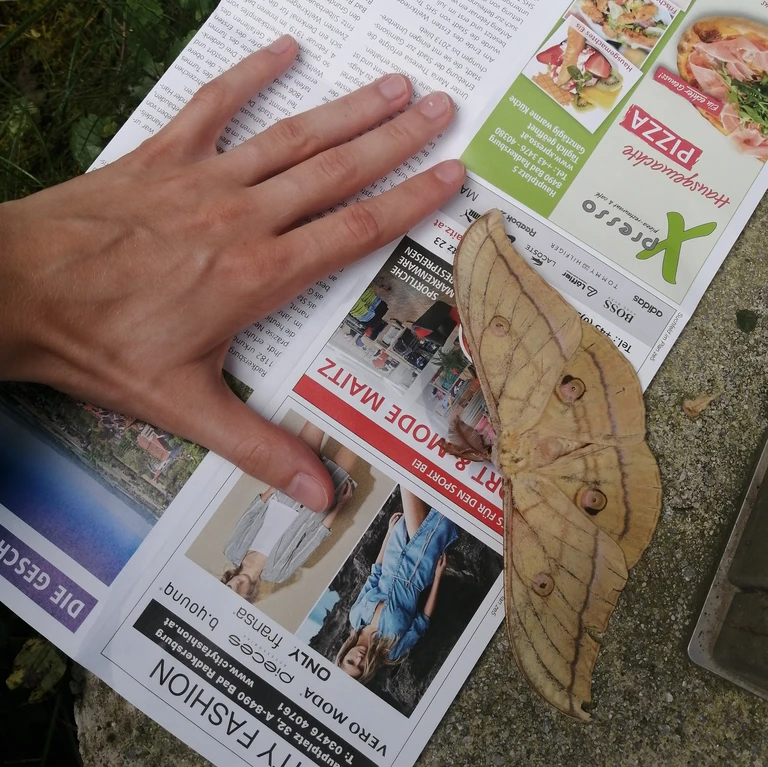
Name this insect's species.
Antheraea yamamai
